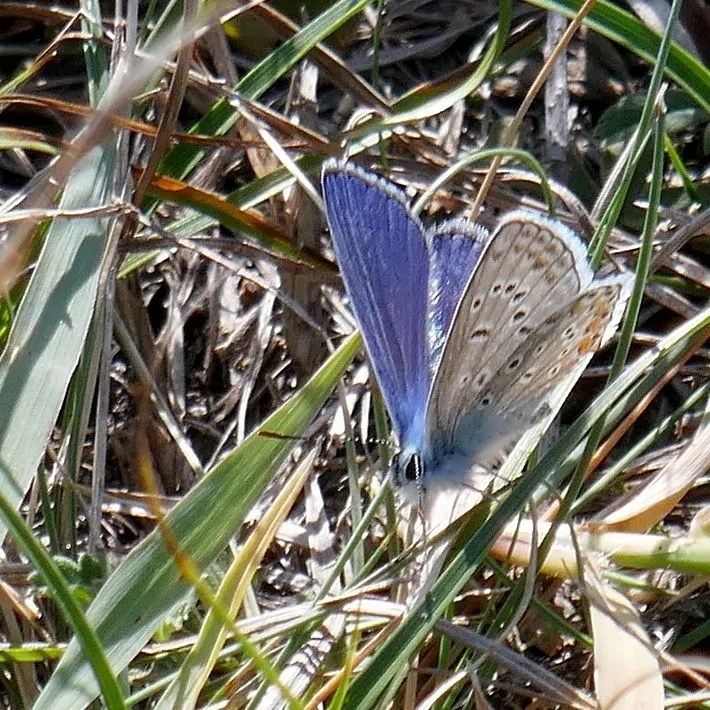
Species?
Polyommatus icarus
